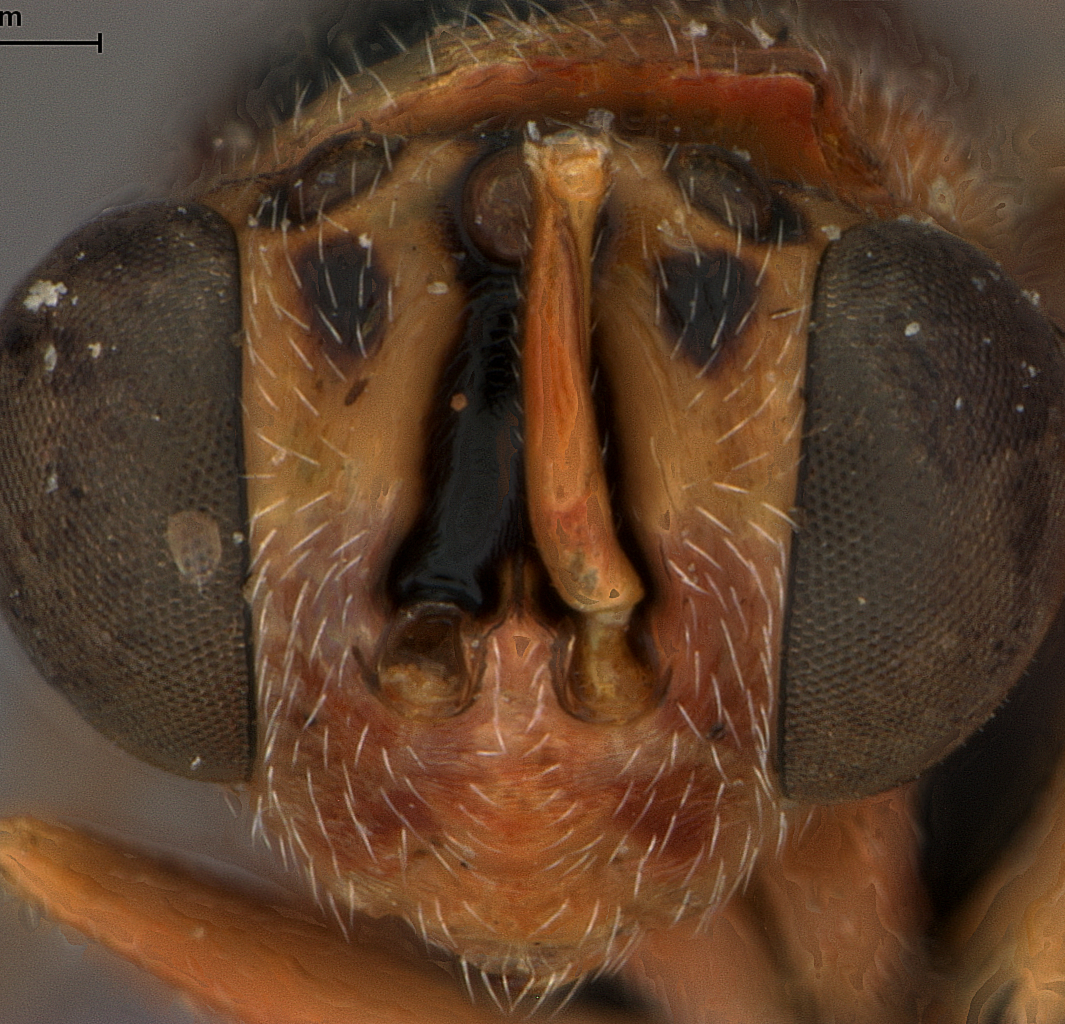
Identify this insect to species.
Mischosmicra kahlii
